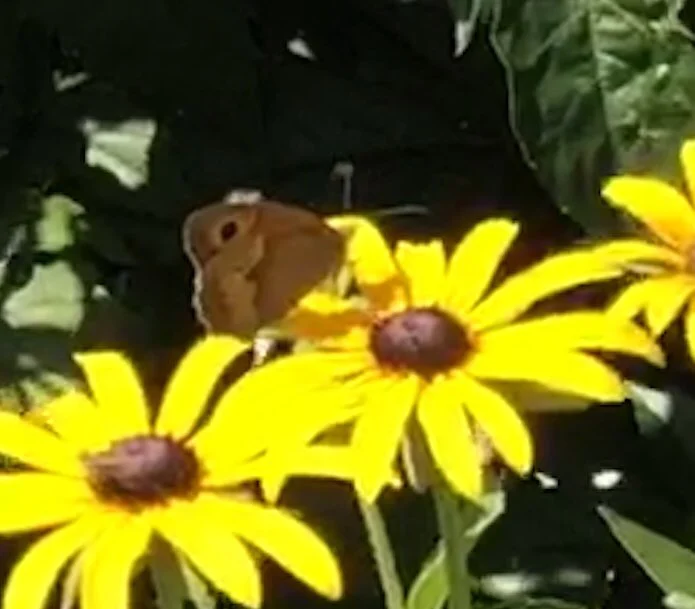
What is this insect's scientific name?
Maniola jurtina
